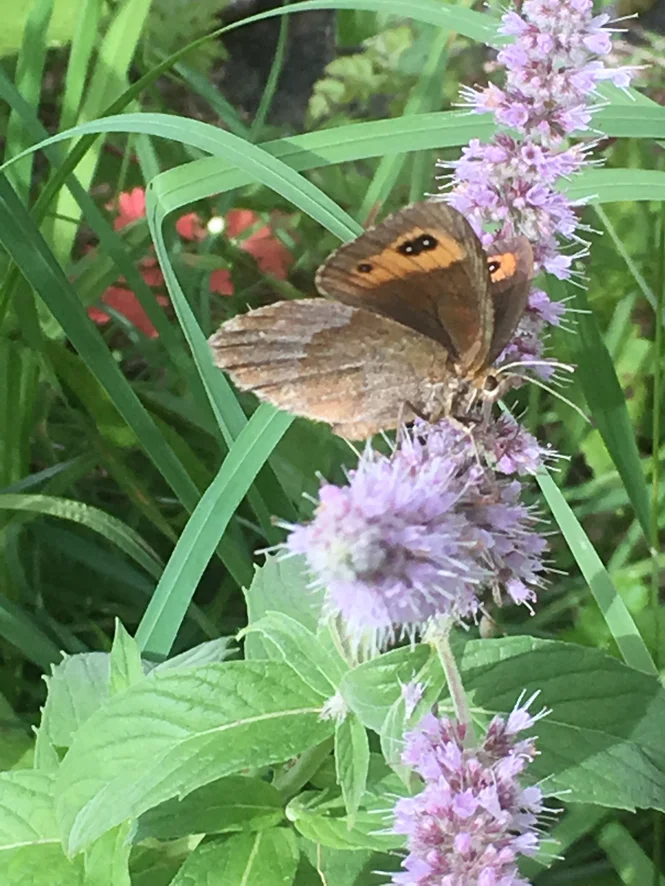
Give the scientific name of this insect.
Erebia aethiops
